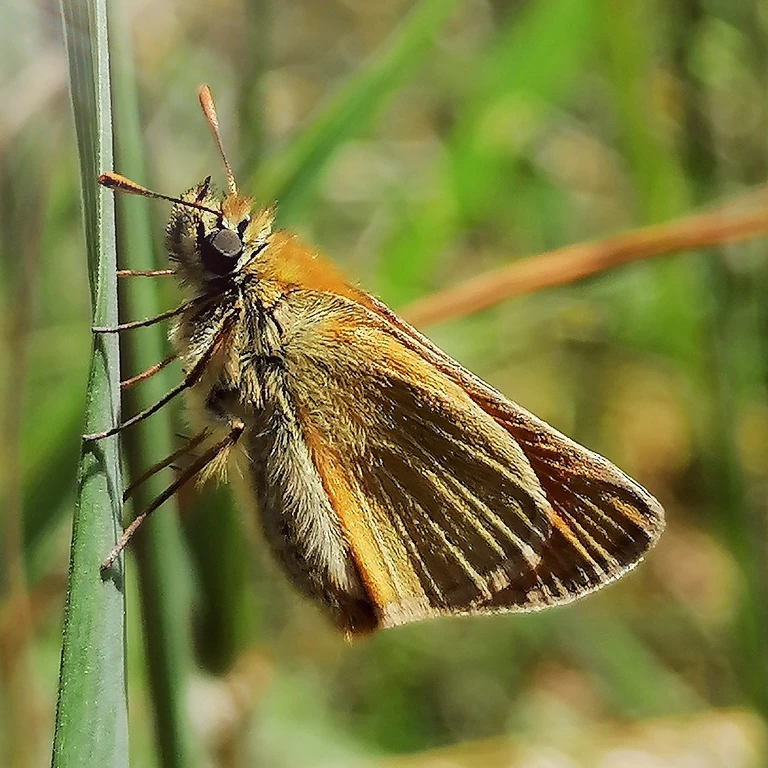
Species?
Thymelicus sylvestris
